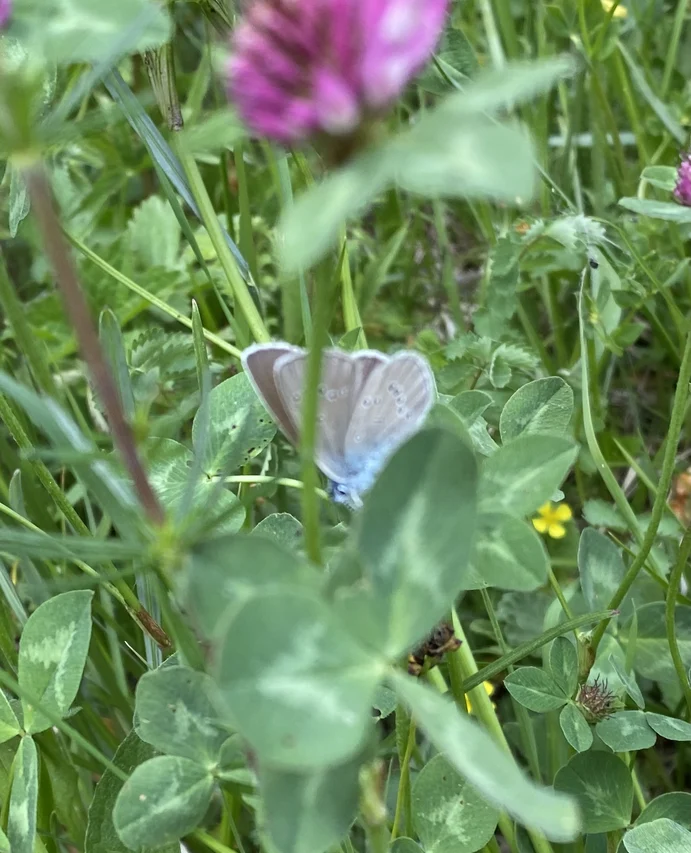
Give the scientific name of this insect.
Cyaniris semiargus
